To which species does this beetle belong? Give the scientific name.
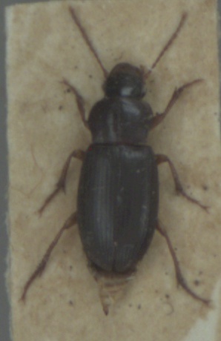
Ophonus rufibarbis
